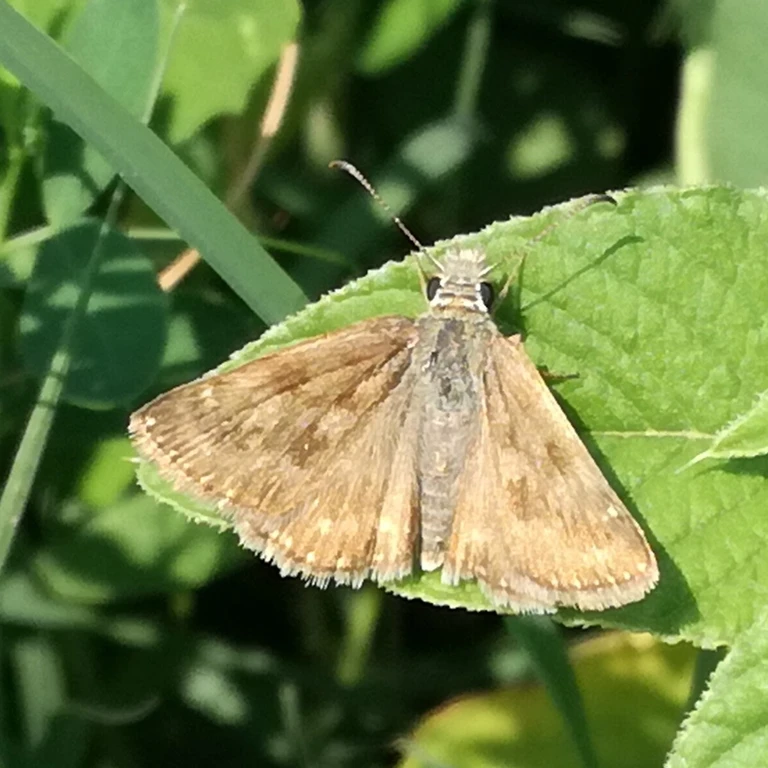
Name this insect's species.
Erynnis tages
